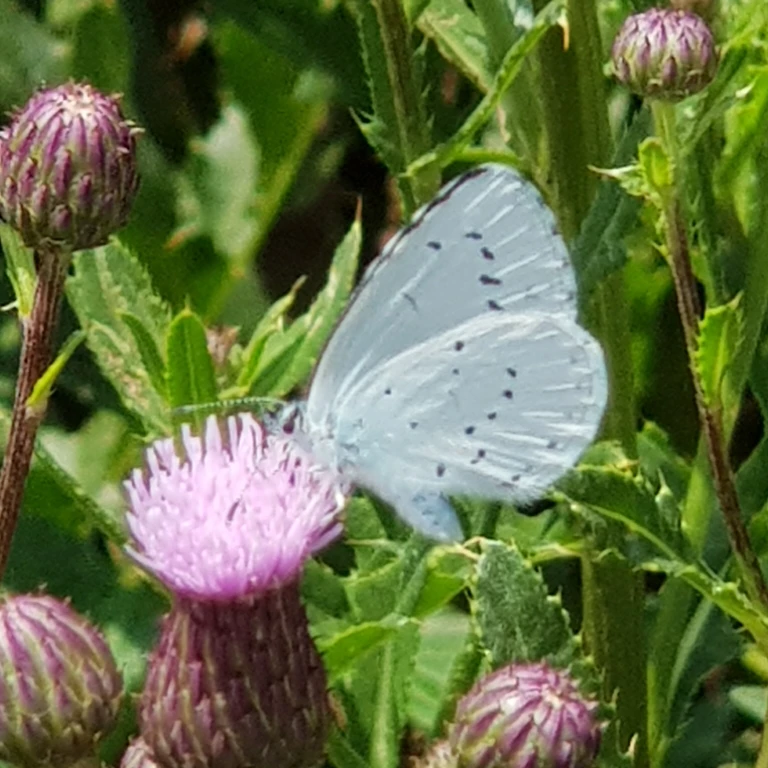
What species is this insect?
Celastrina argiolus
